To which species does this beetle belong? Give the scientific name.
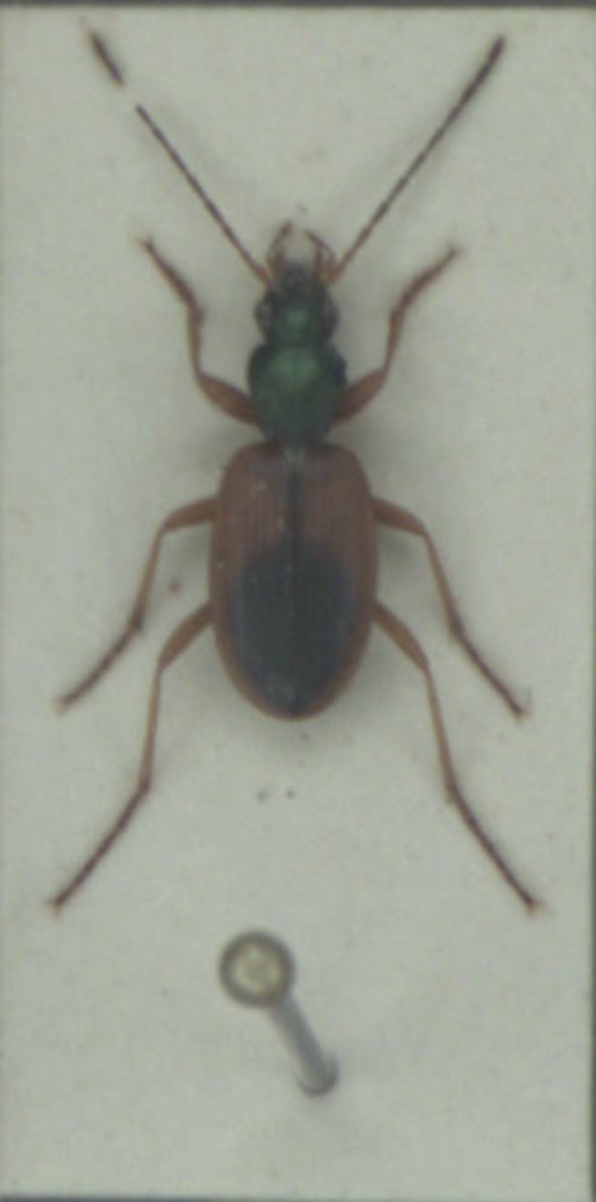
Anchomenus dorsalis
